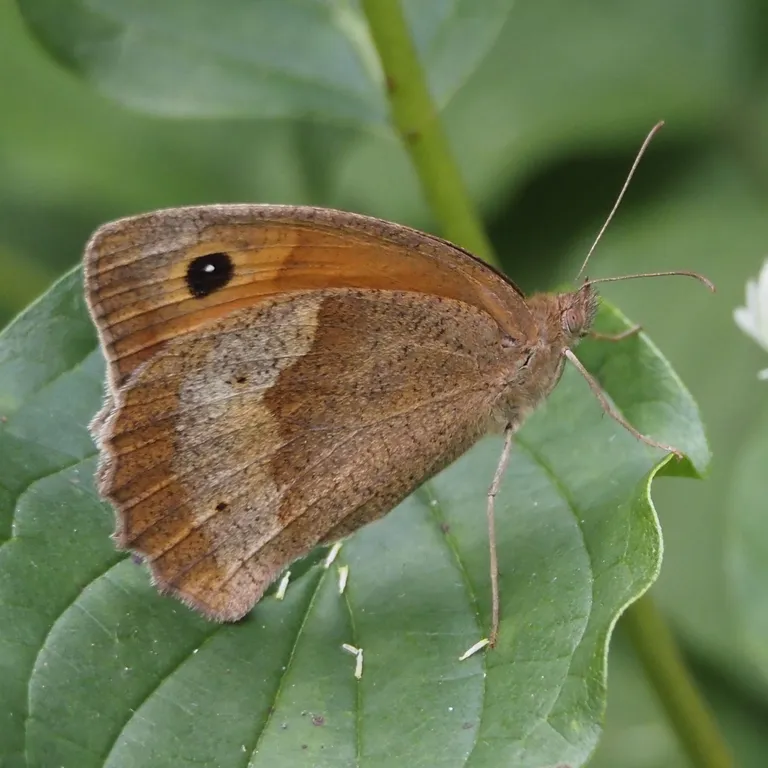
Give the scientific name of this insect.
Maniola jurtina
